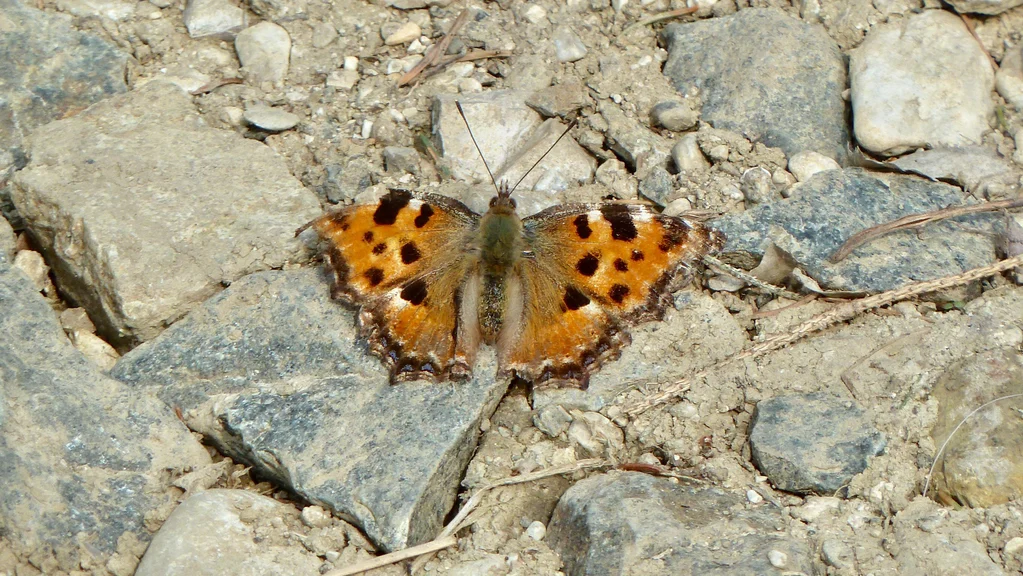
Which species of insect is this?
Nymphalis polychloros
